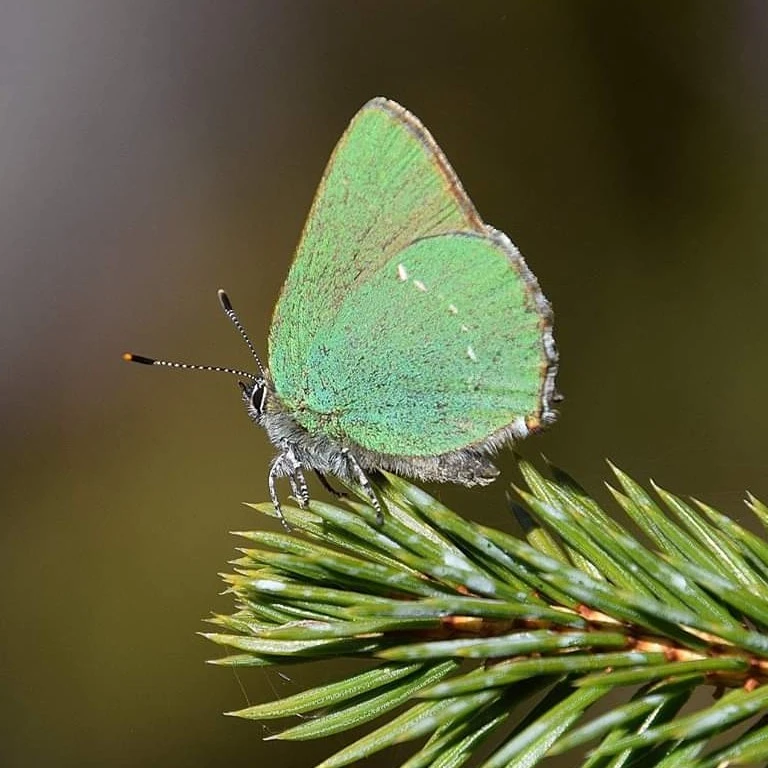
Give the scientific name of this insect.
Callophrys rubi
